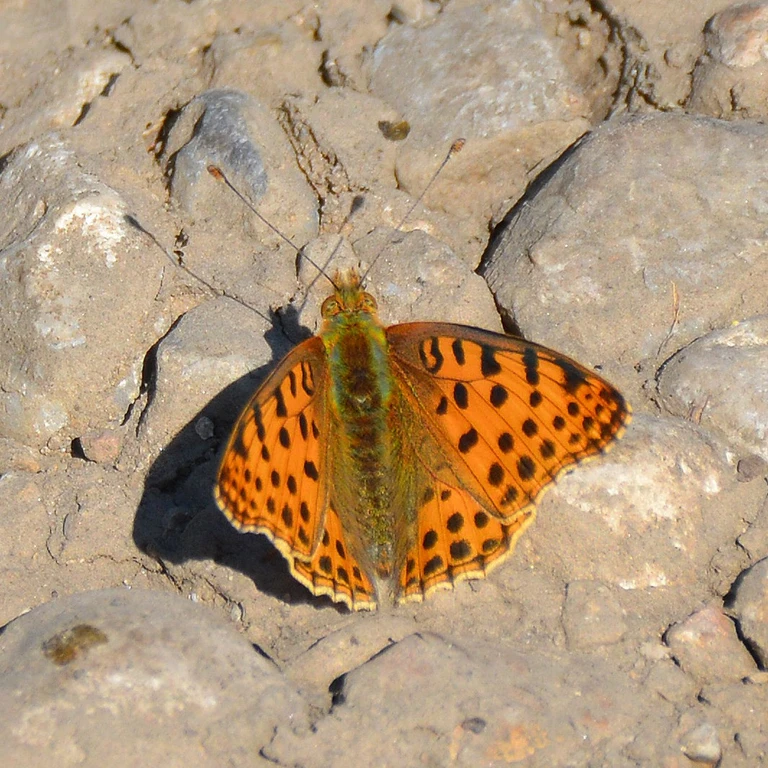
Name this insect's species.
Issoria lathonia
